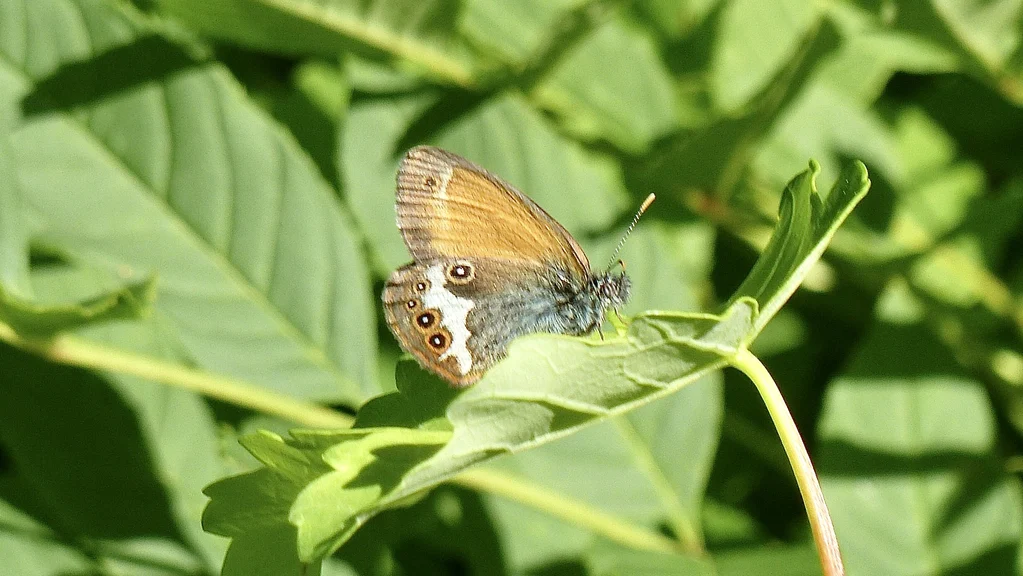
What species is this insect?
Coenonympha arcania
